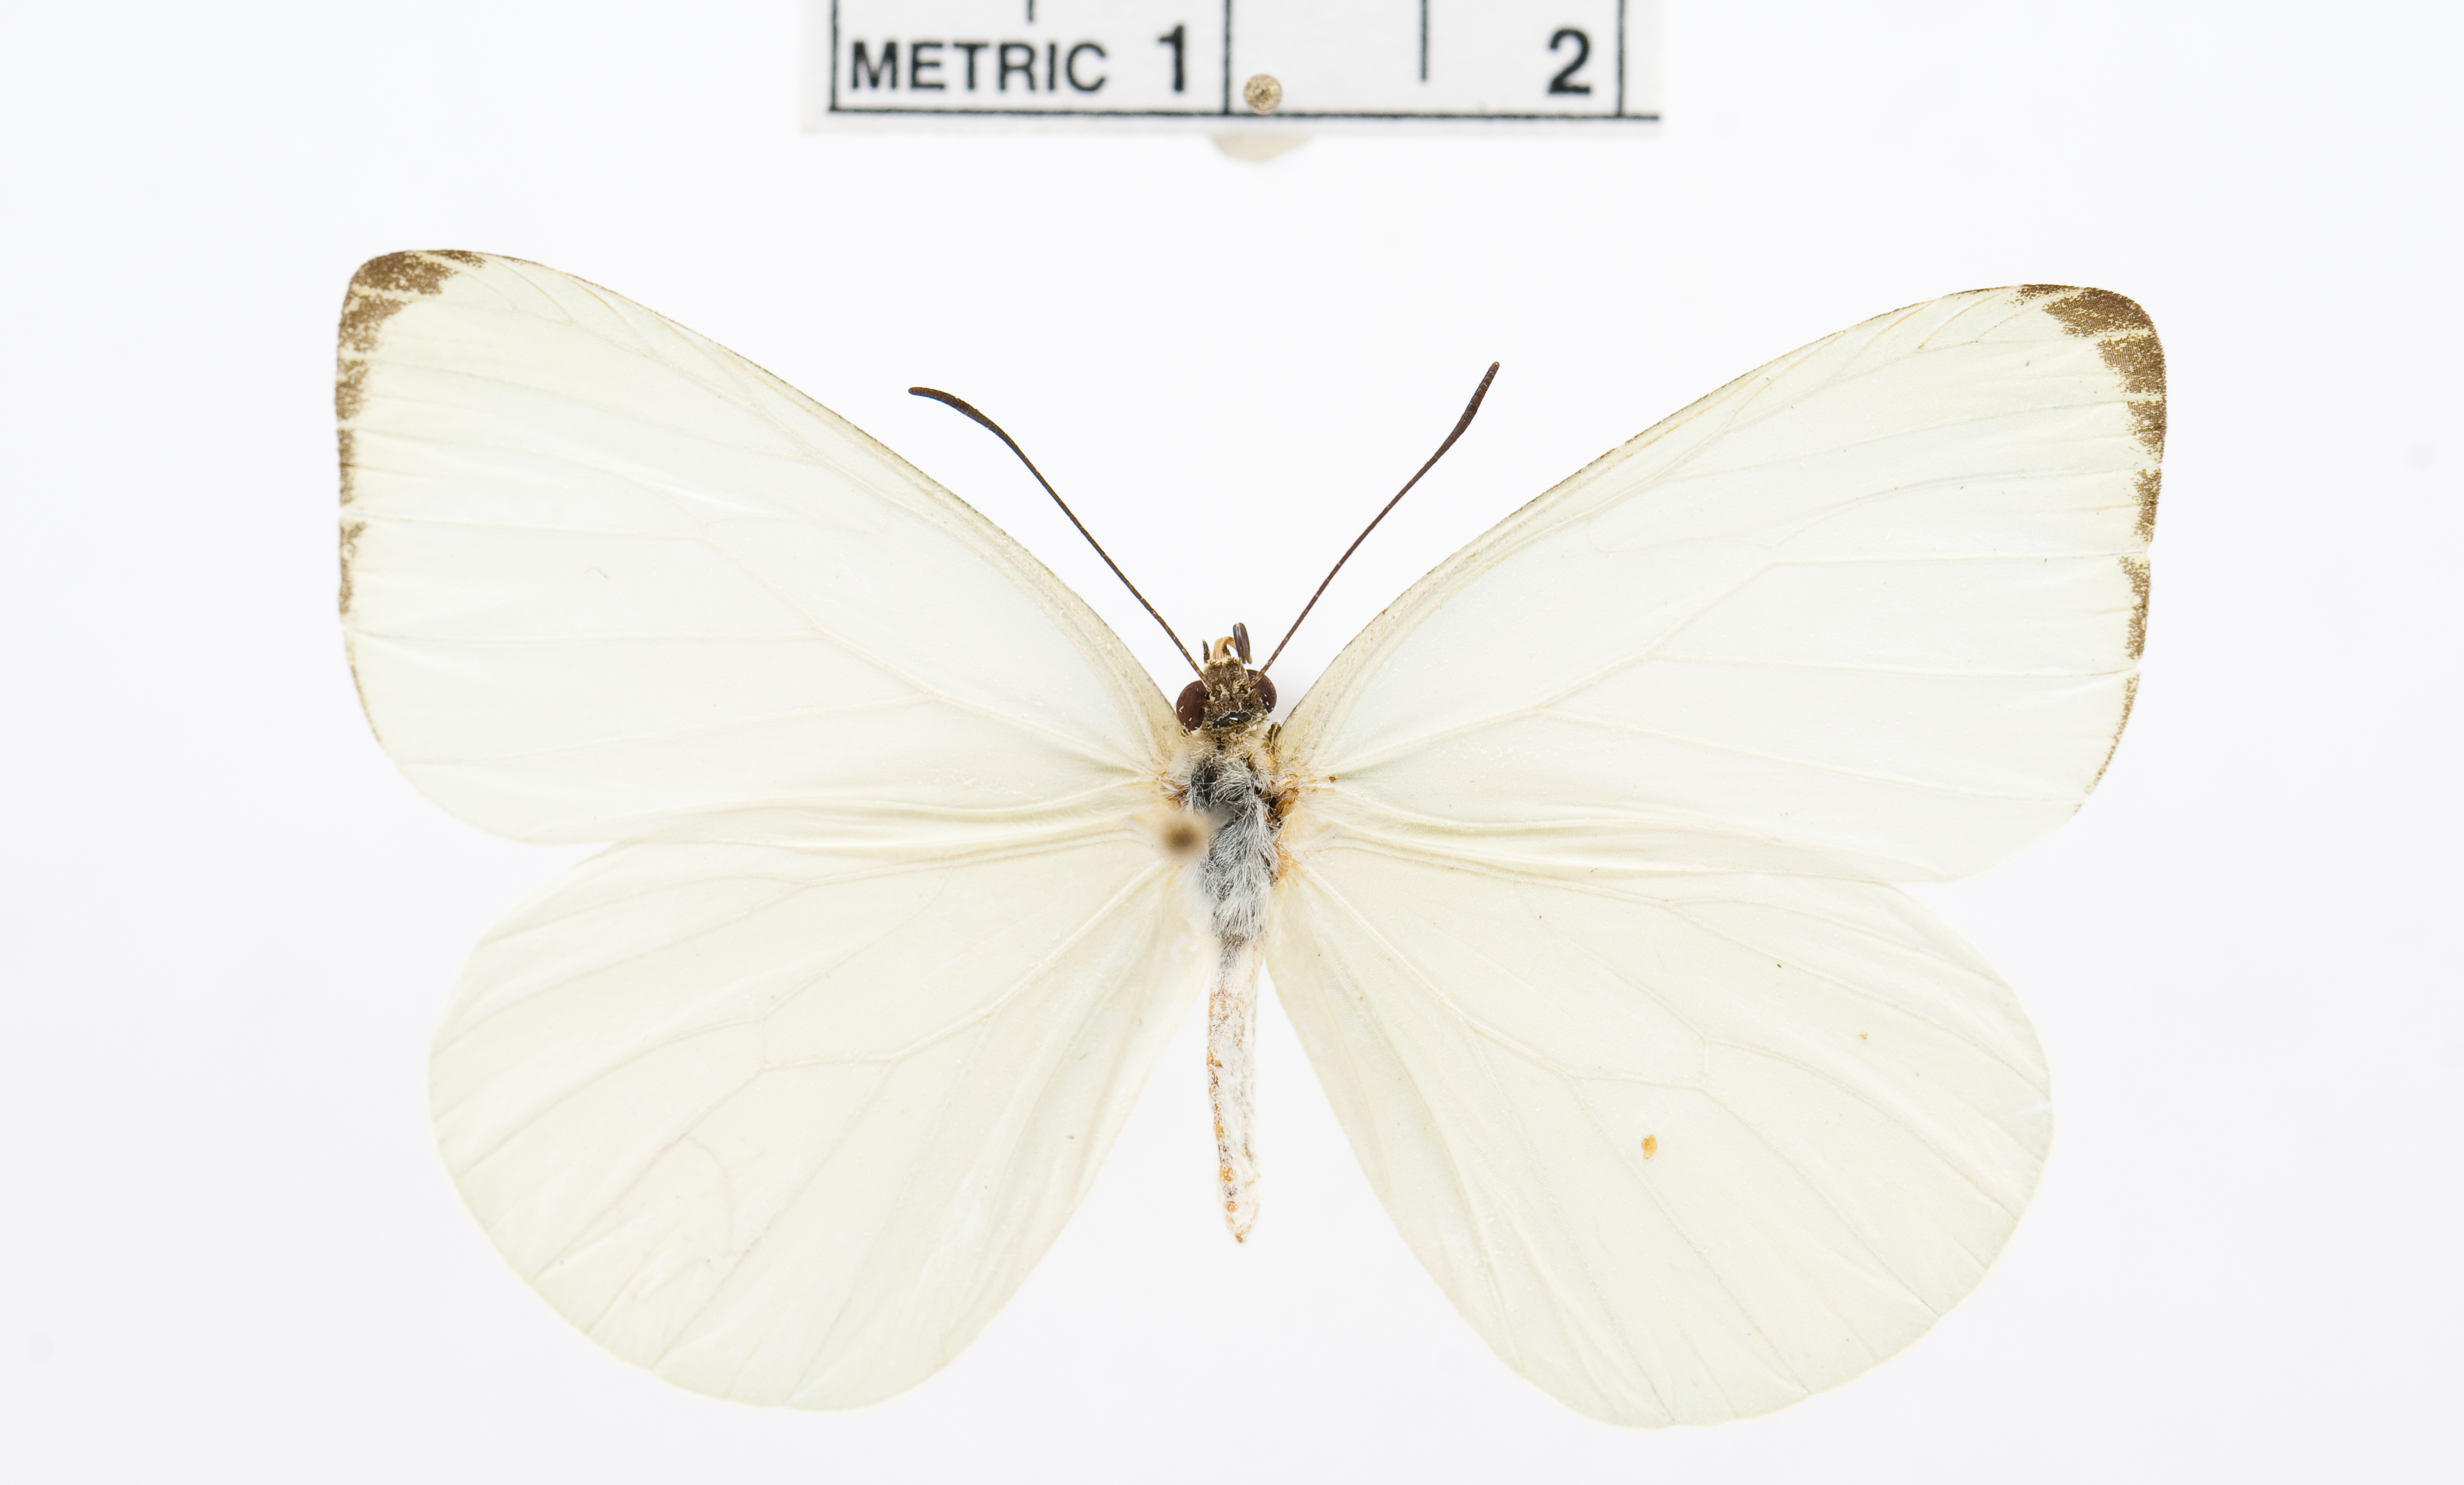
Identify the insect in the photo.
Pseudopieris mauritia
